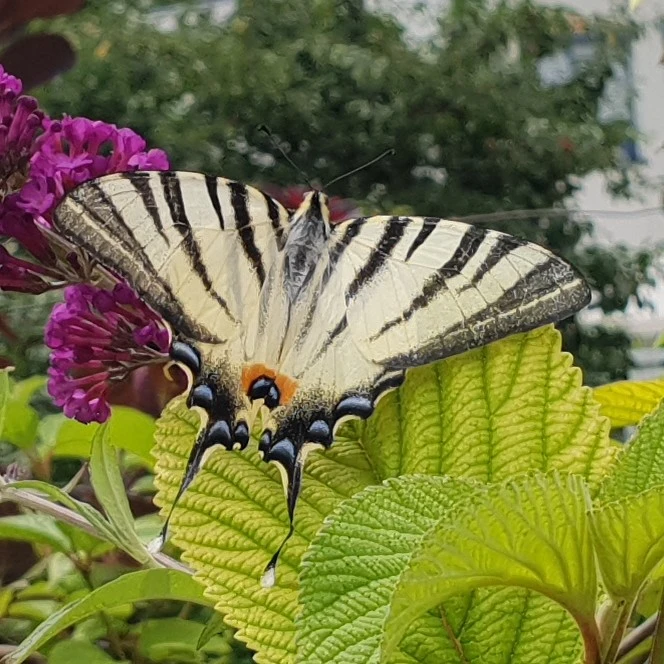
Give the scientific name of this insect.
Iphiclides podalirius
